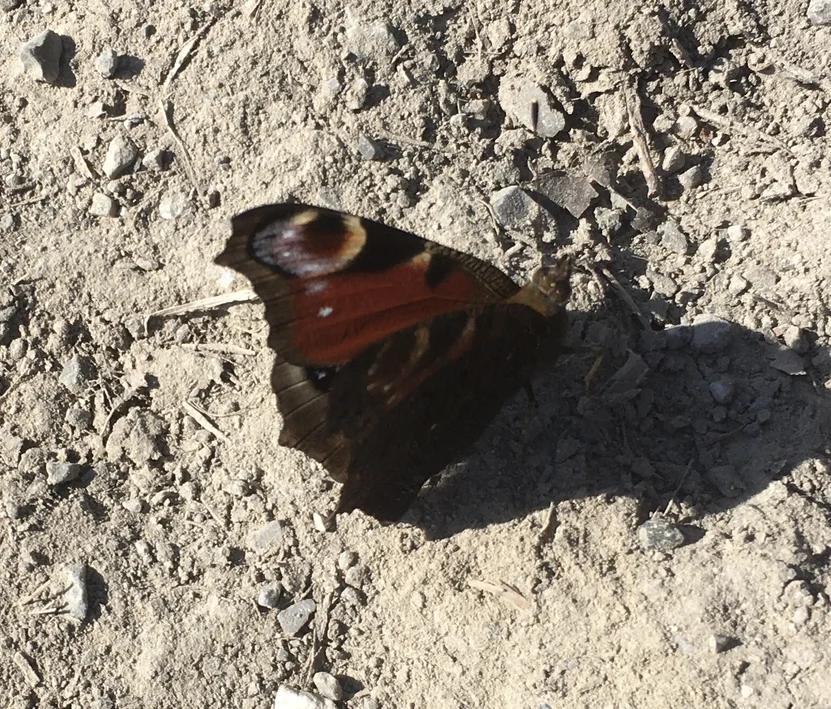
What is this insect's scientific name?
Aglais io
